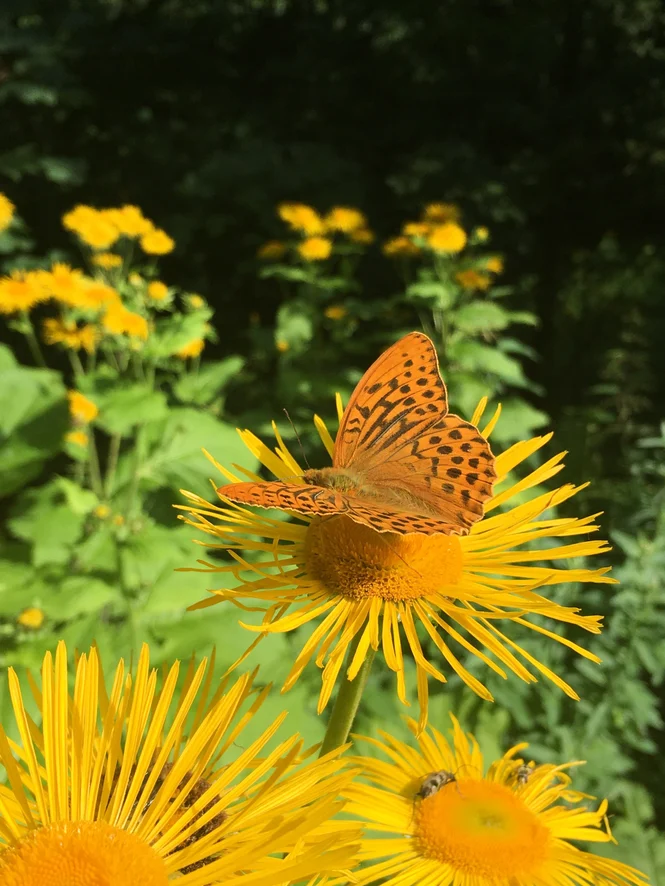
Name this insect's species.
Argynnis paphia
